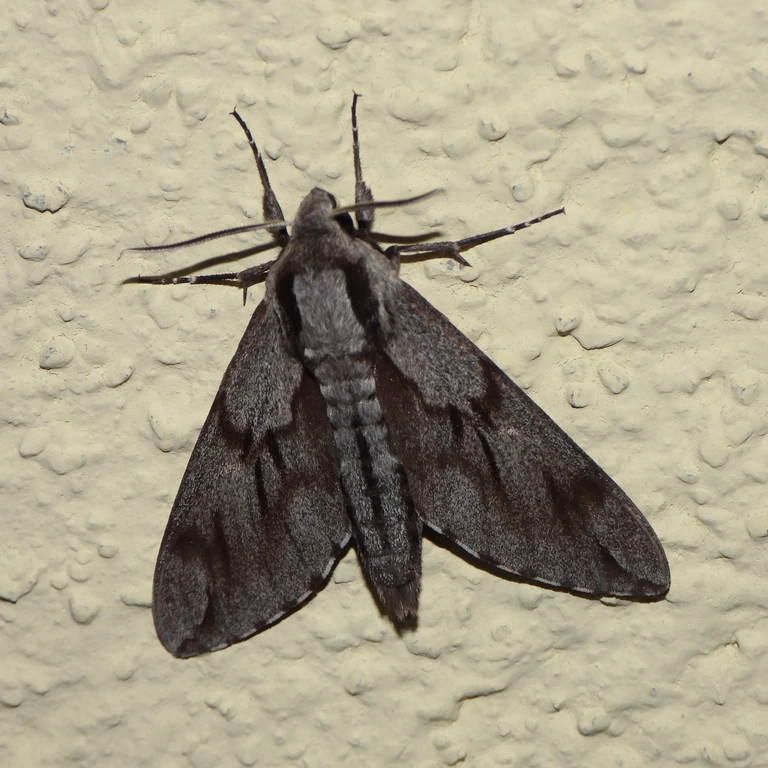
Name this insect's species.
Sphinx pinastri
